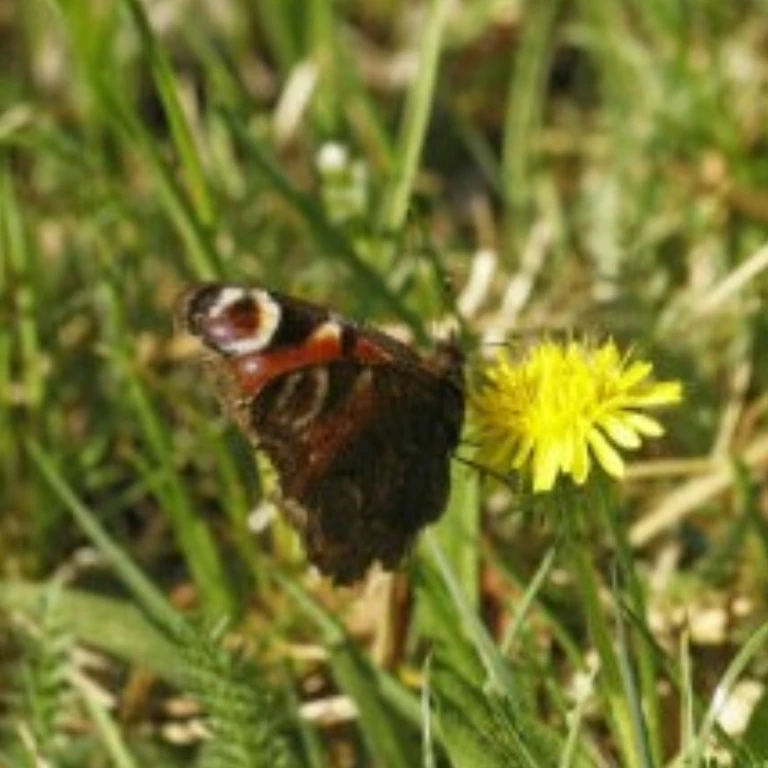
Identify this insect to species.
Aglais io
